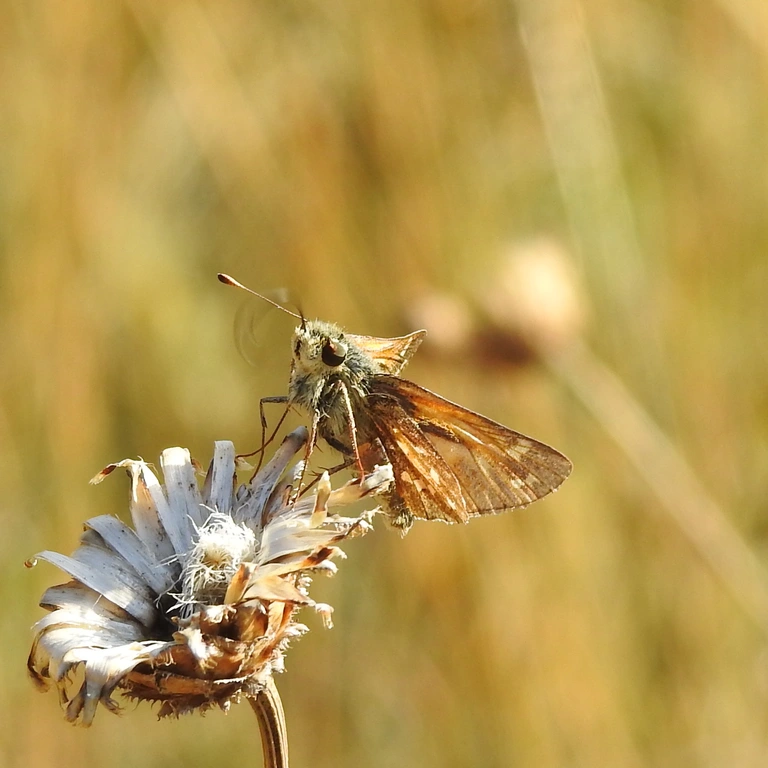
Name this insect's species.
Hesperia comma
